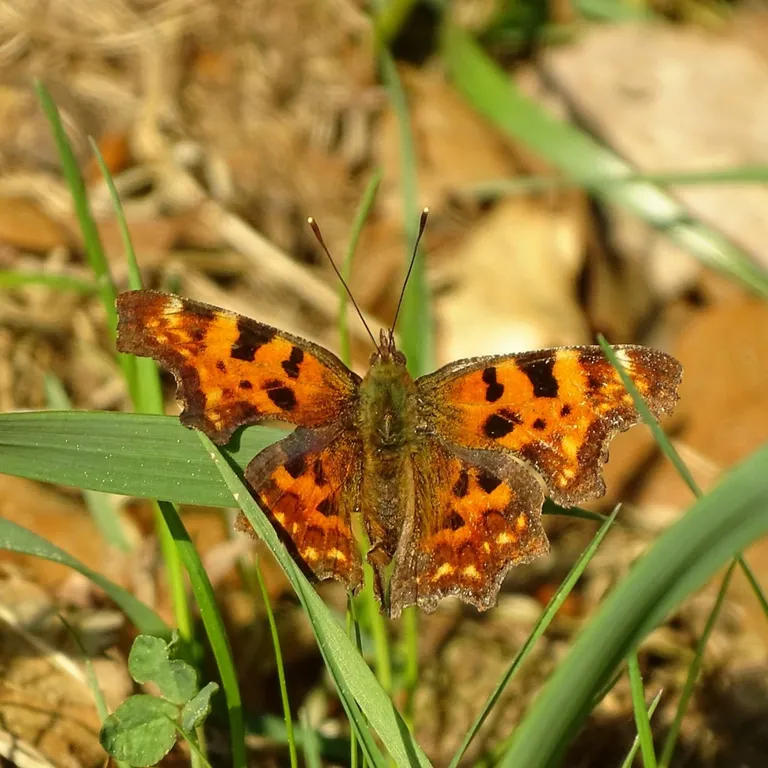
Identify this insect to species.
Polygonia c-album
